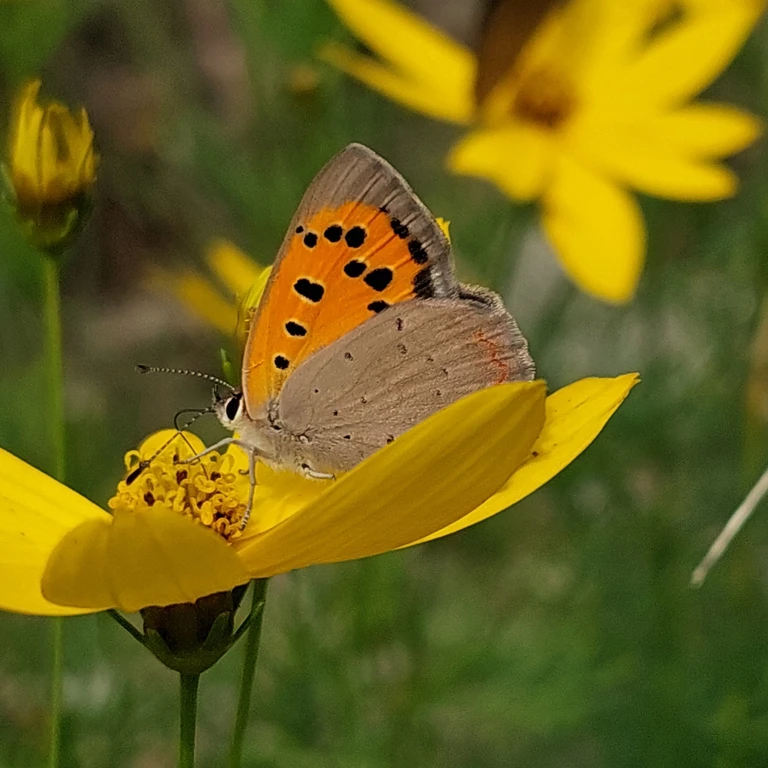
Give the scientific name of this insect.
Lycaena phlaeas
